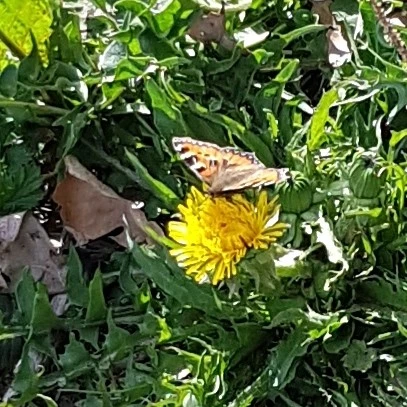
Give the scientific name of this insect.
Aglais urticae
